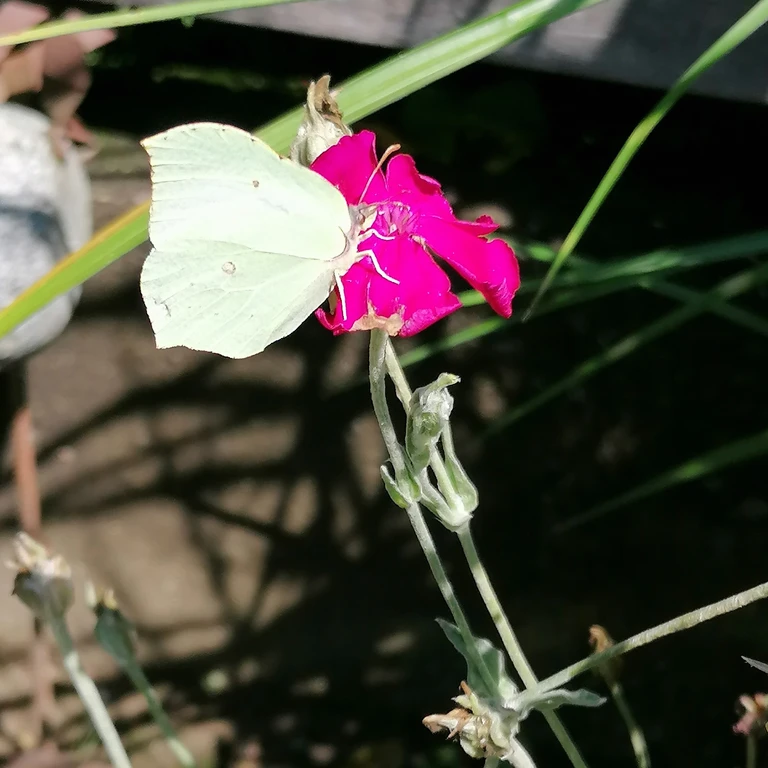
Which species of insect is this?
Gonepteryx rhamni
